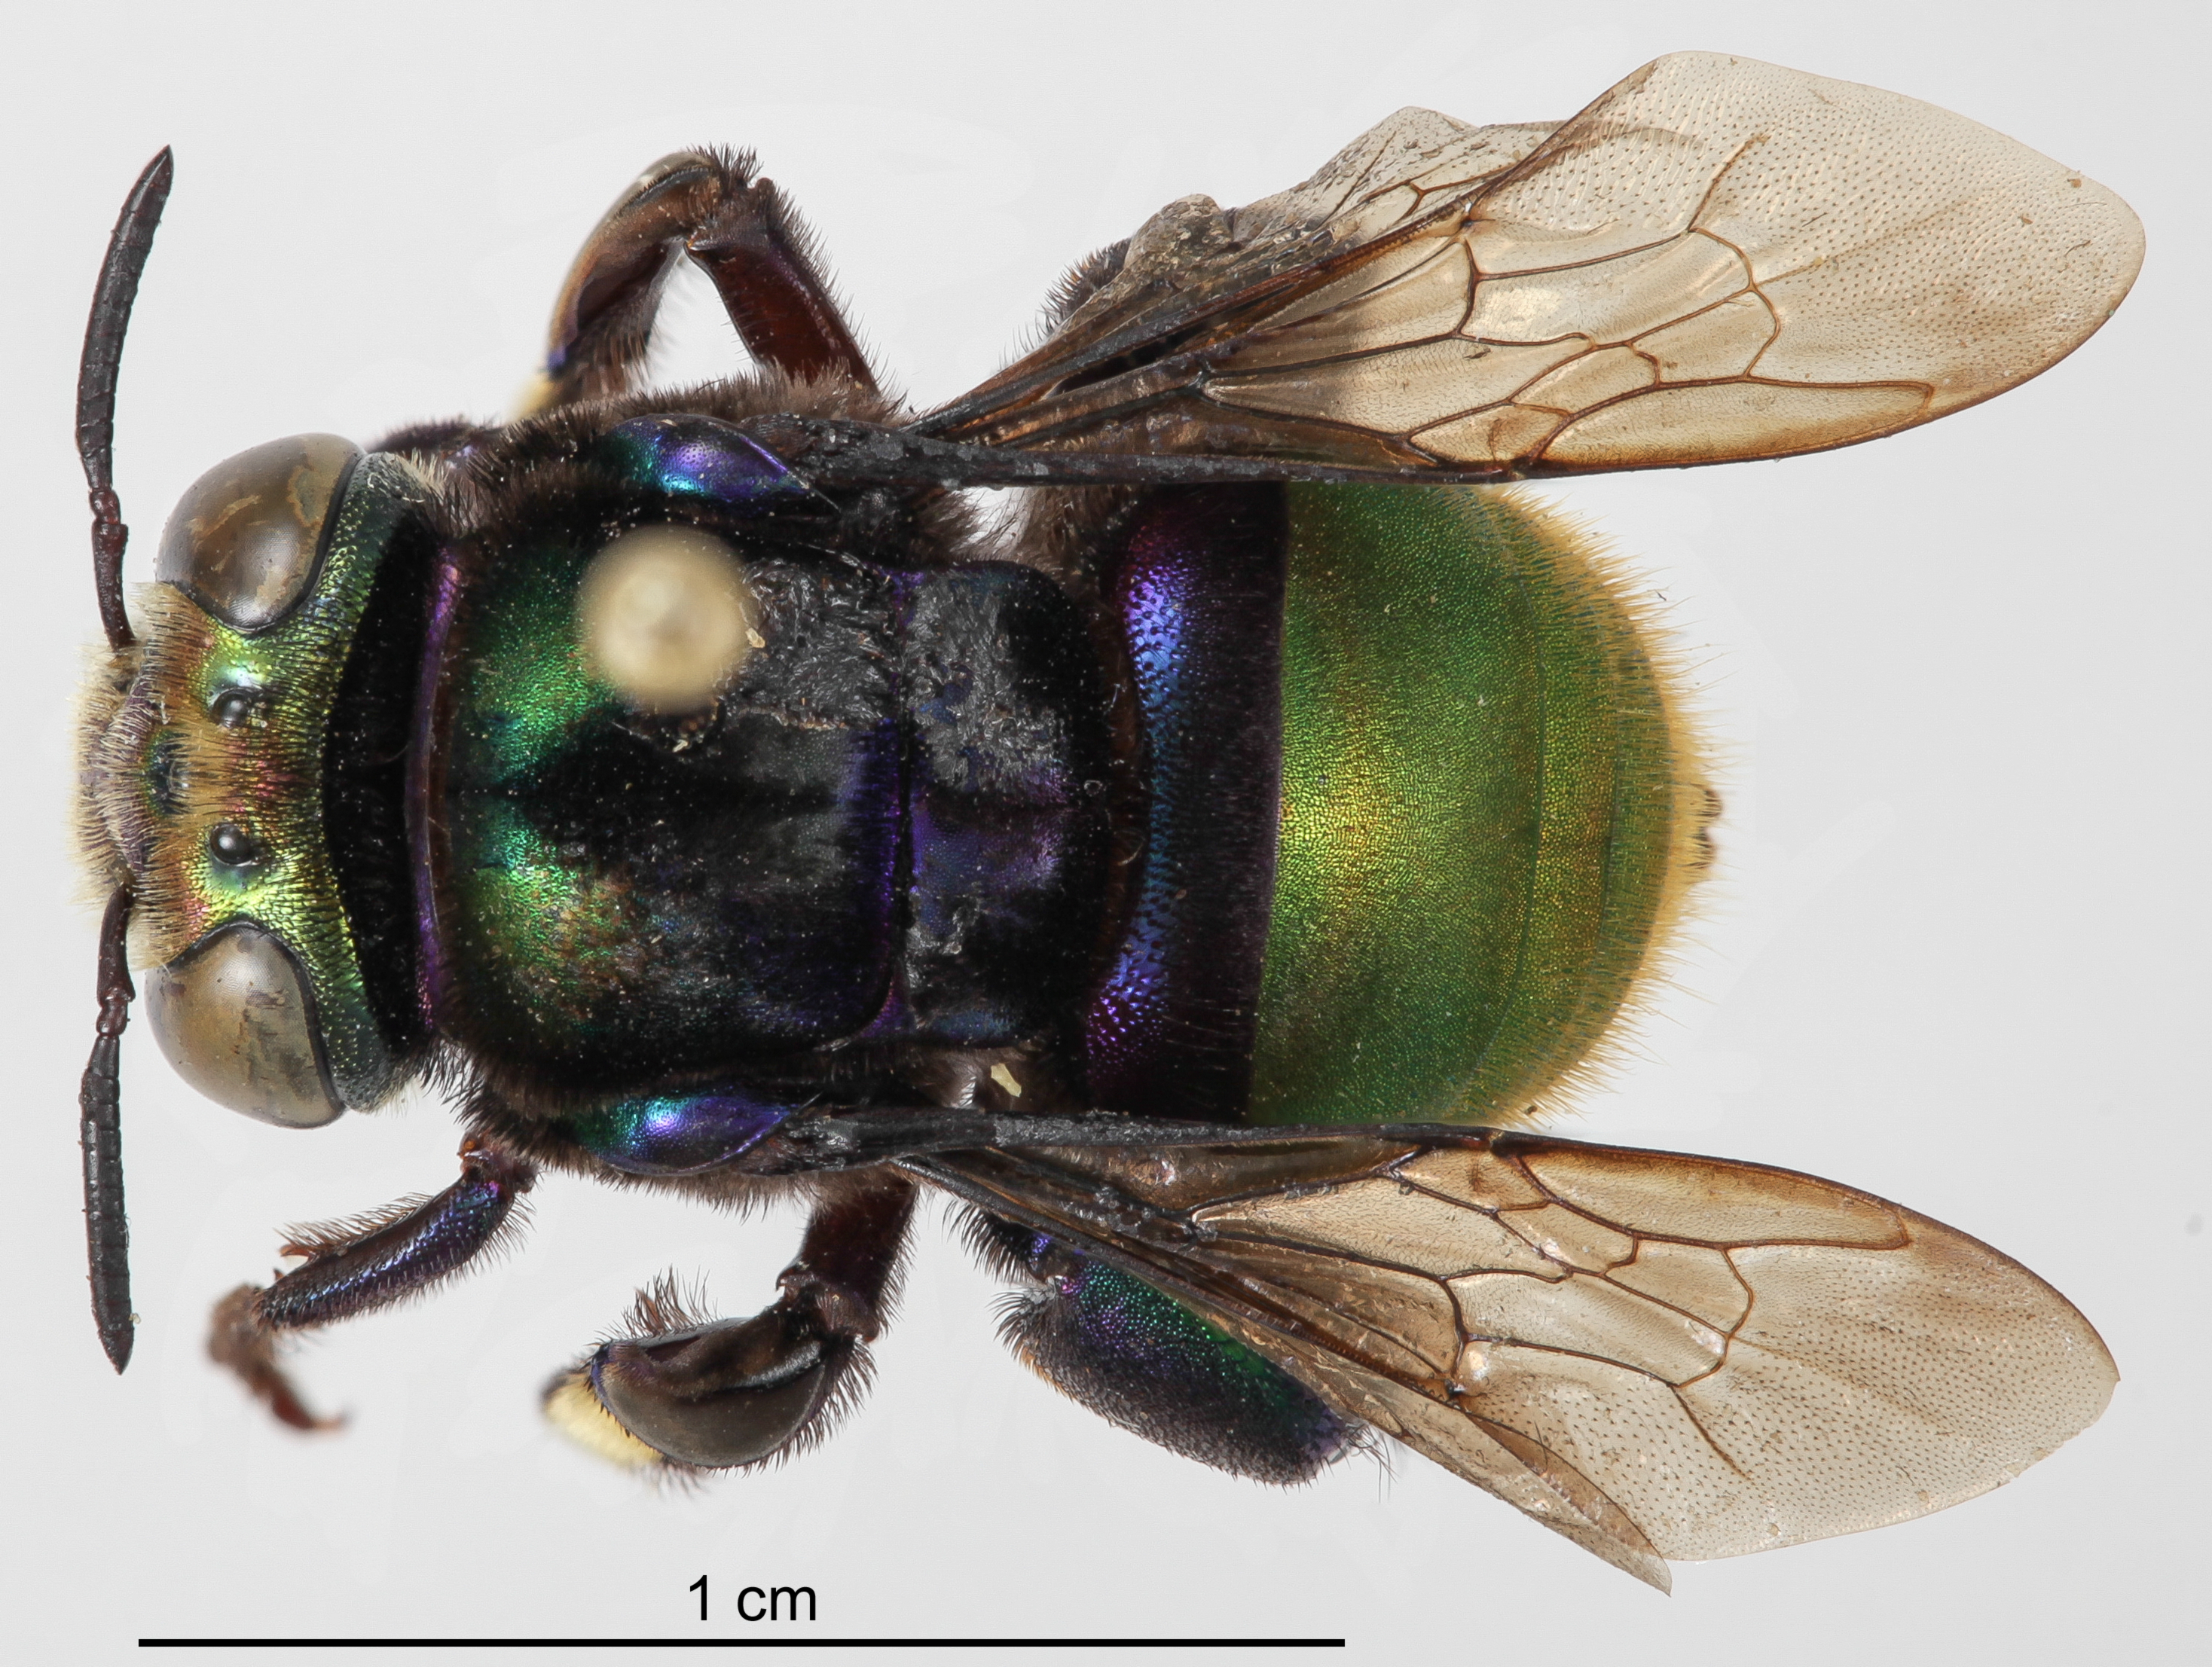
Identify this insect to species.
Eufriesea purpurata
